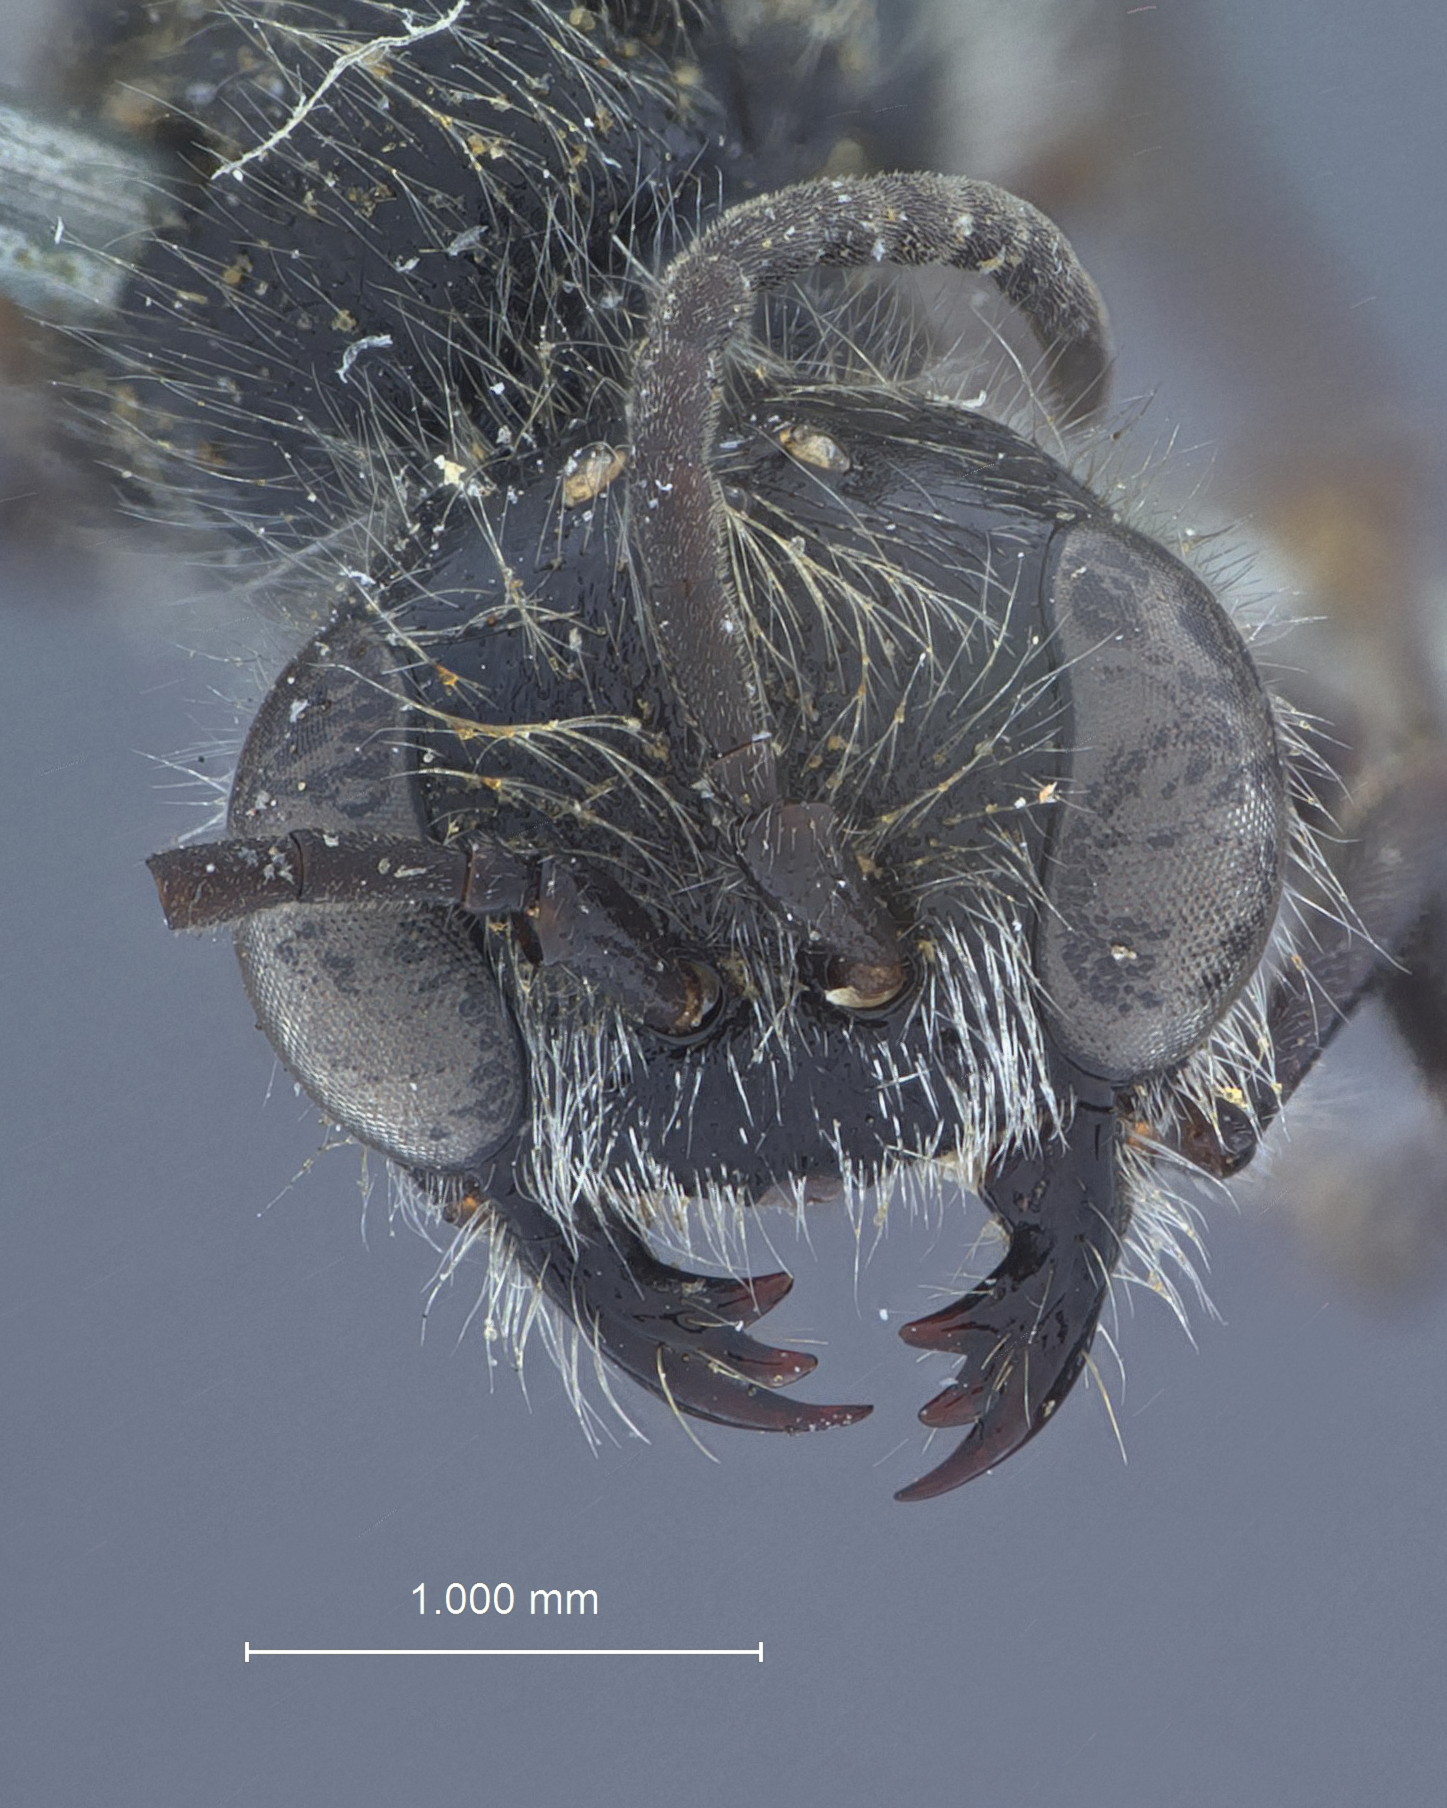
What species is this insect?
Pemphredon cockerelli
